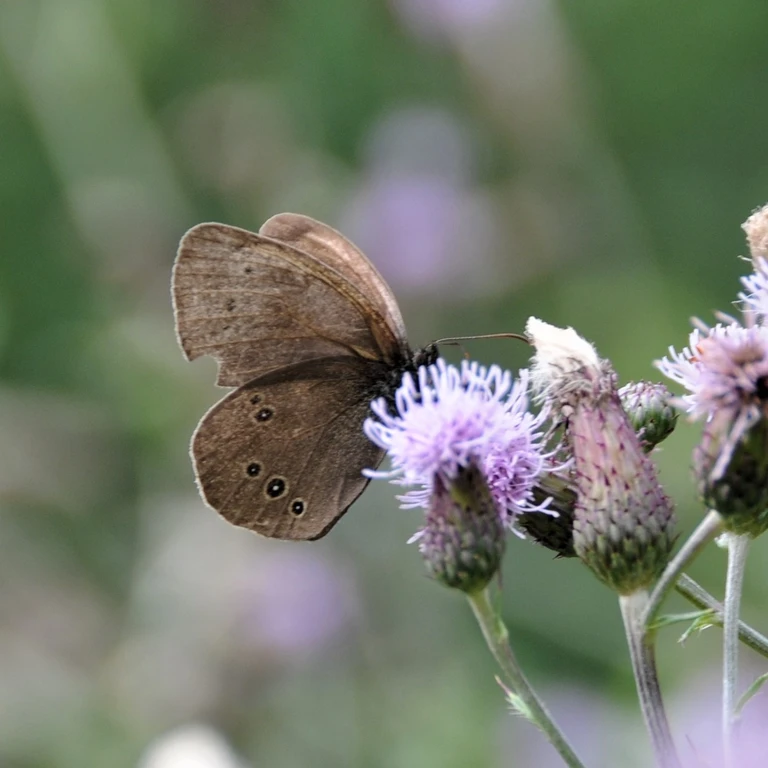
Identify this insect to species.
Aphantopus hyperantus
